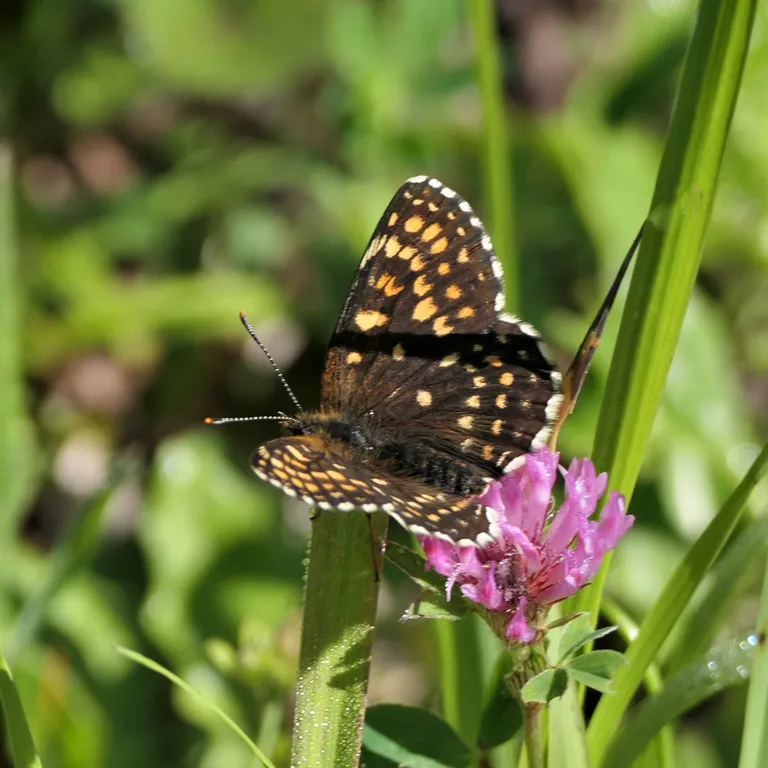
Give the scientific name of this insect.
Melitaea diamina
